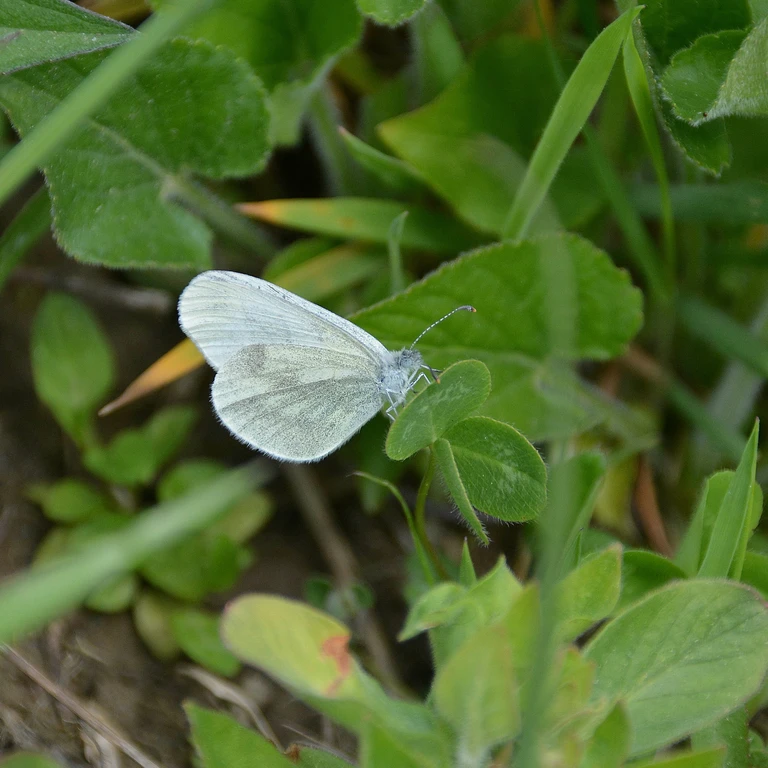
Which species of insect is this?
Leptidea sinapis/juvernica
